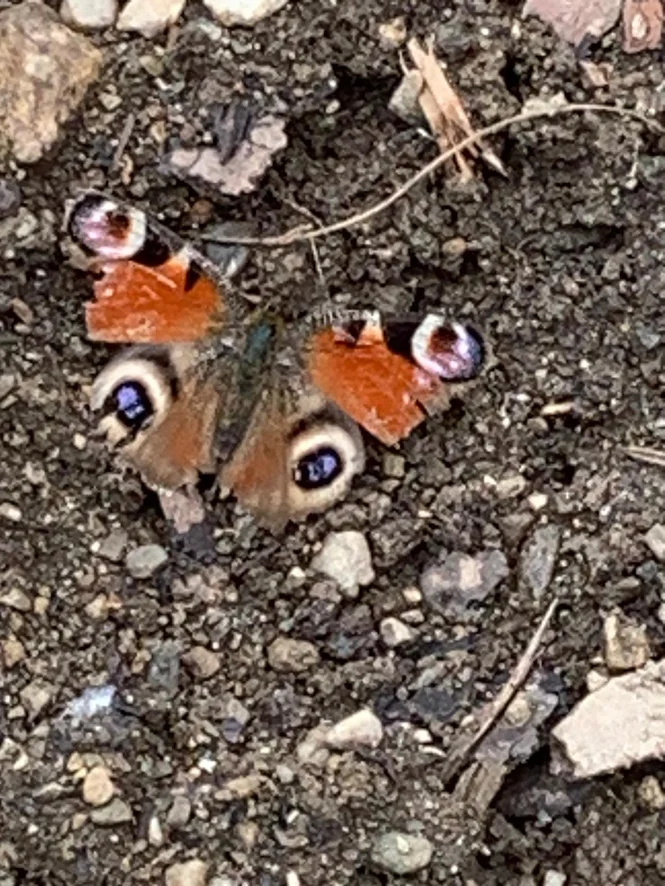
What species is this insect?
Aglais io
